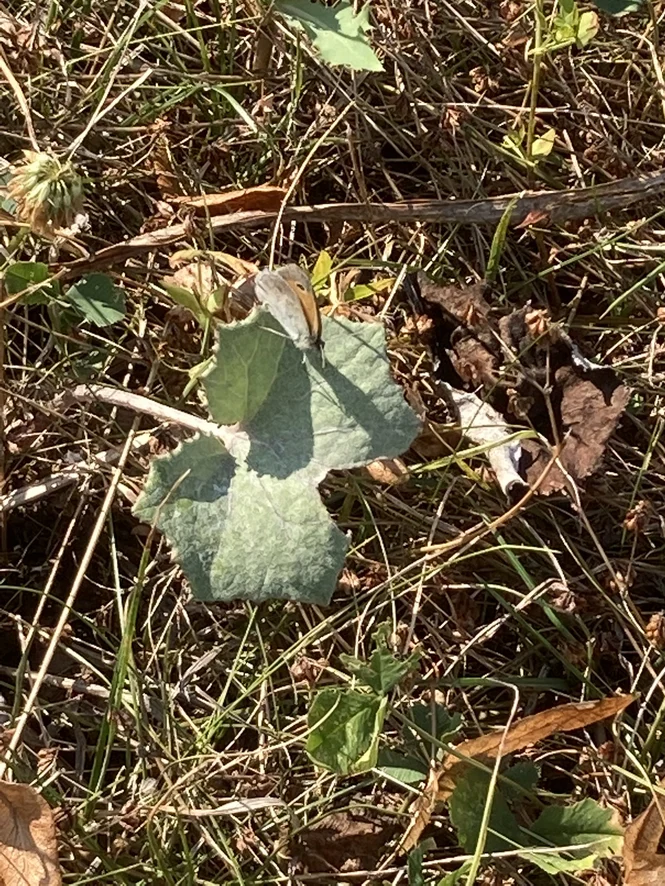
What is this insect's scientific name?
Coenonympha pamphilus
